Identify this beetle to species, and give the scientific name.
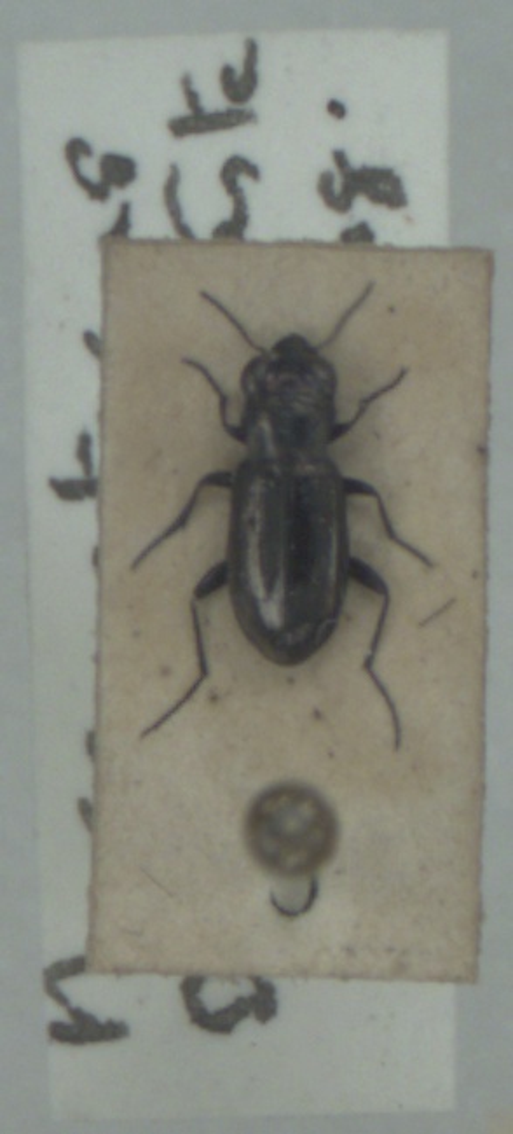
Notiophilus aquaticus
